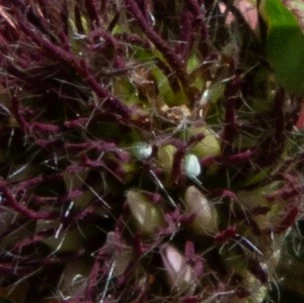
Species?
Cyaniris semiargus
